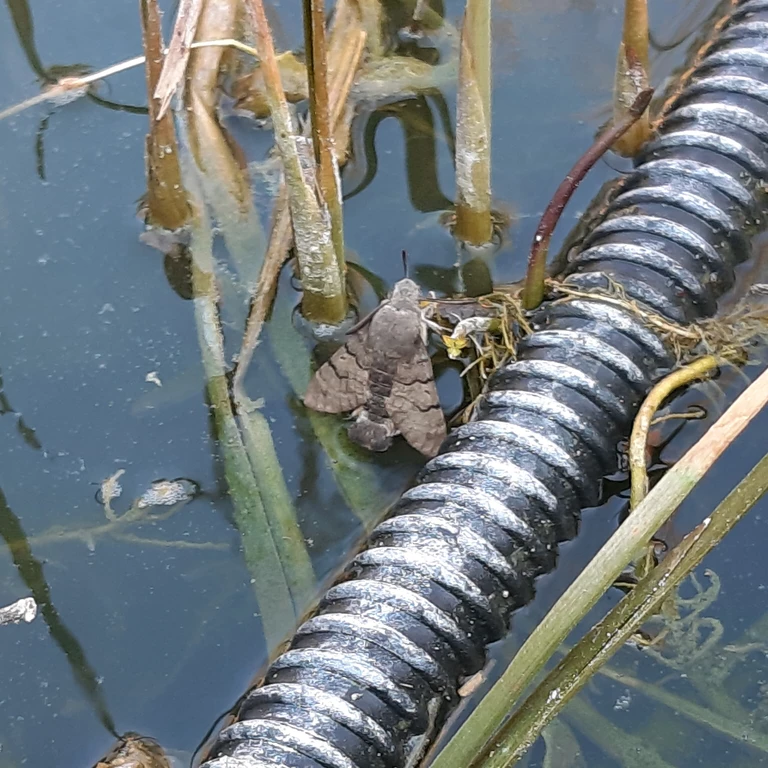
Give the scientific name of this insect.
Macroglossum stellatarum
